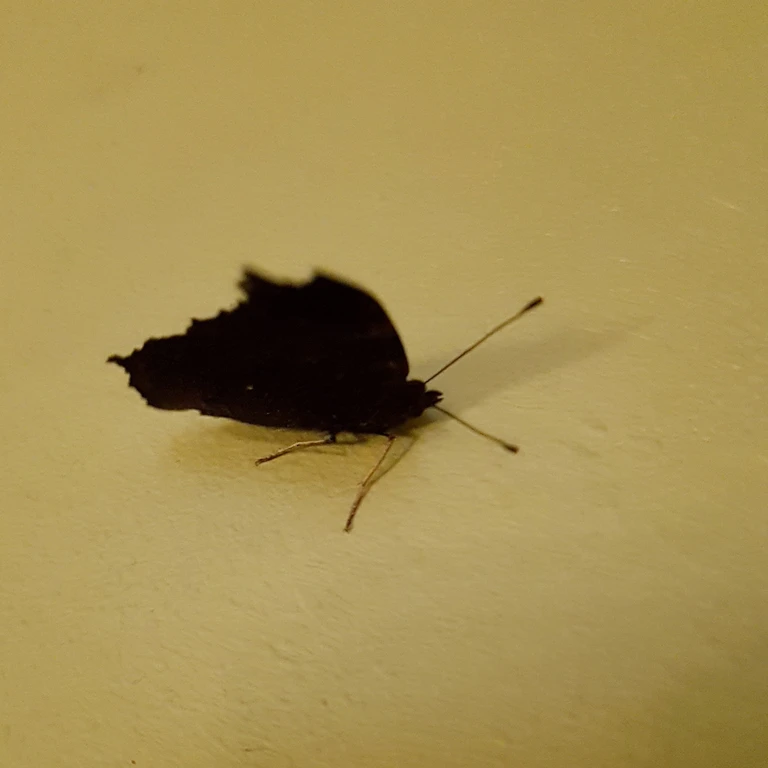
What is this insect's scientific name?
Aglais io
